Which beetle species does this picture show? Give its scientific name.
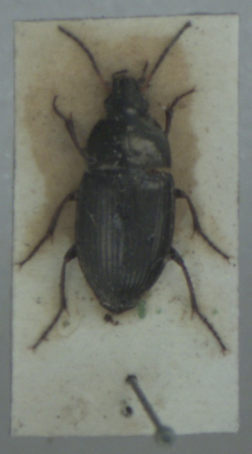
Amara ovata
